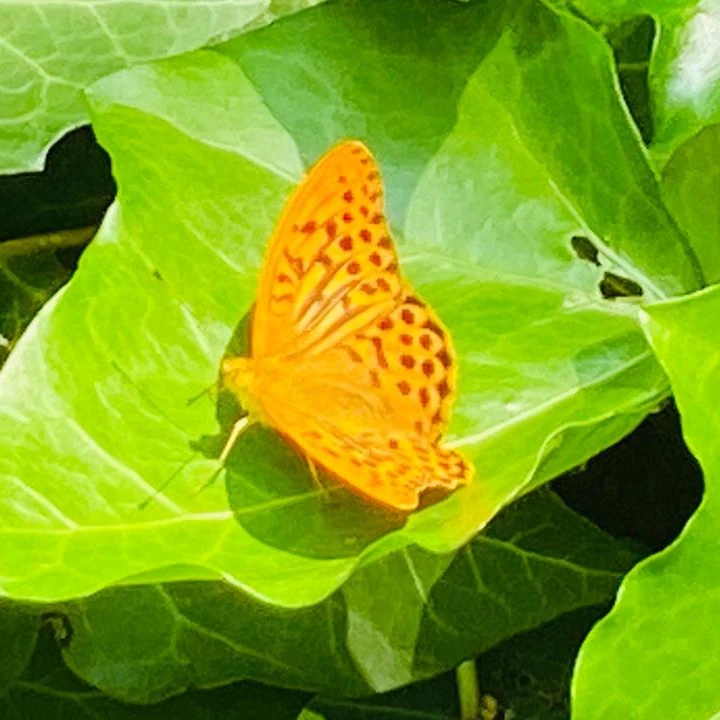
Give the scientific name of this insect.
Argynnis paphia
